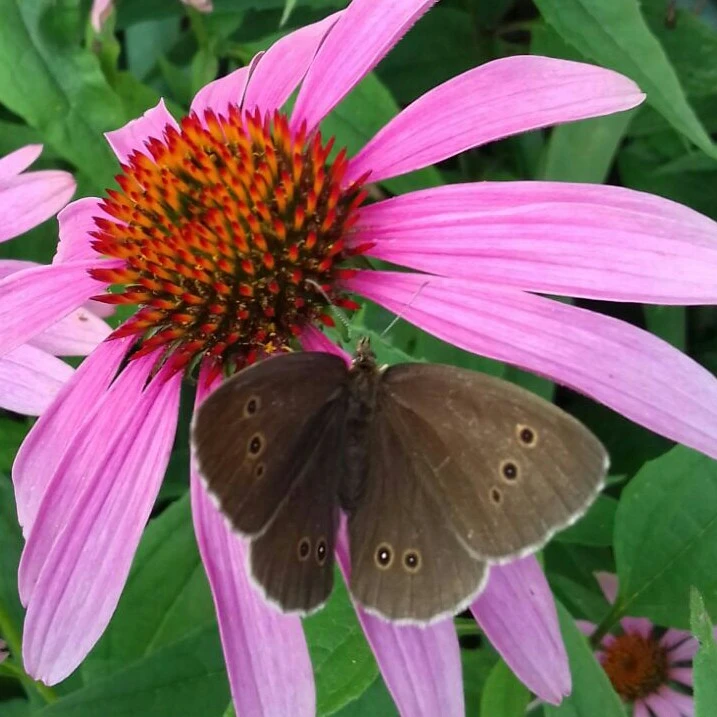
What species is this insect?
Aphantopus hyperantus
